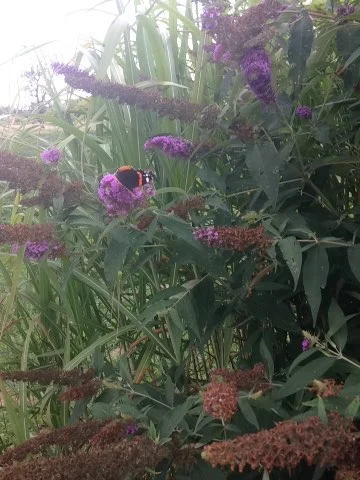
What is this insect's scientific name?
Vanessa atalanta
